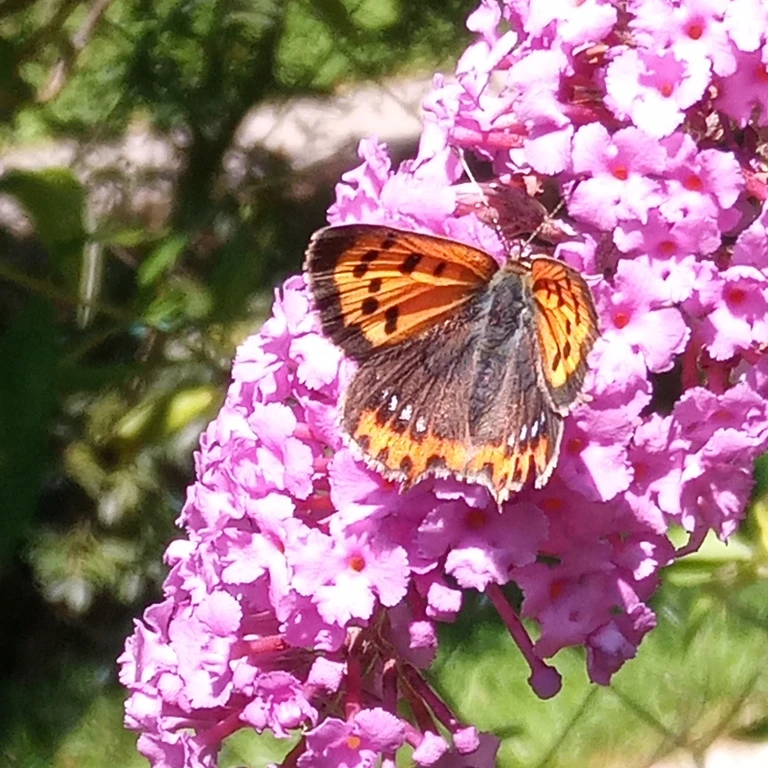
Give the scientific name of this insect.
Lycaena phlaeas
